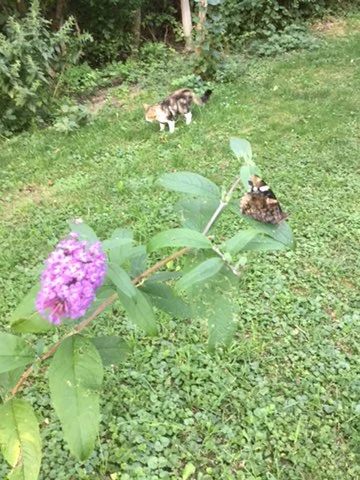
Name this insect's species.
Vanessa atalanta
